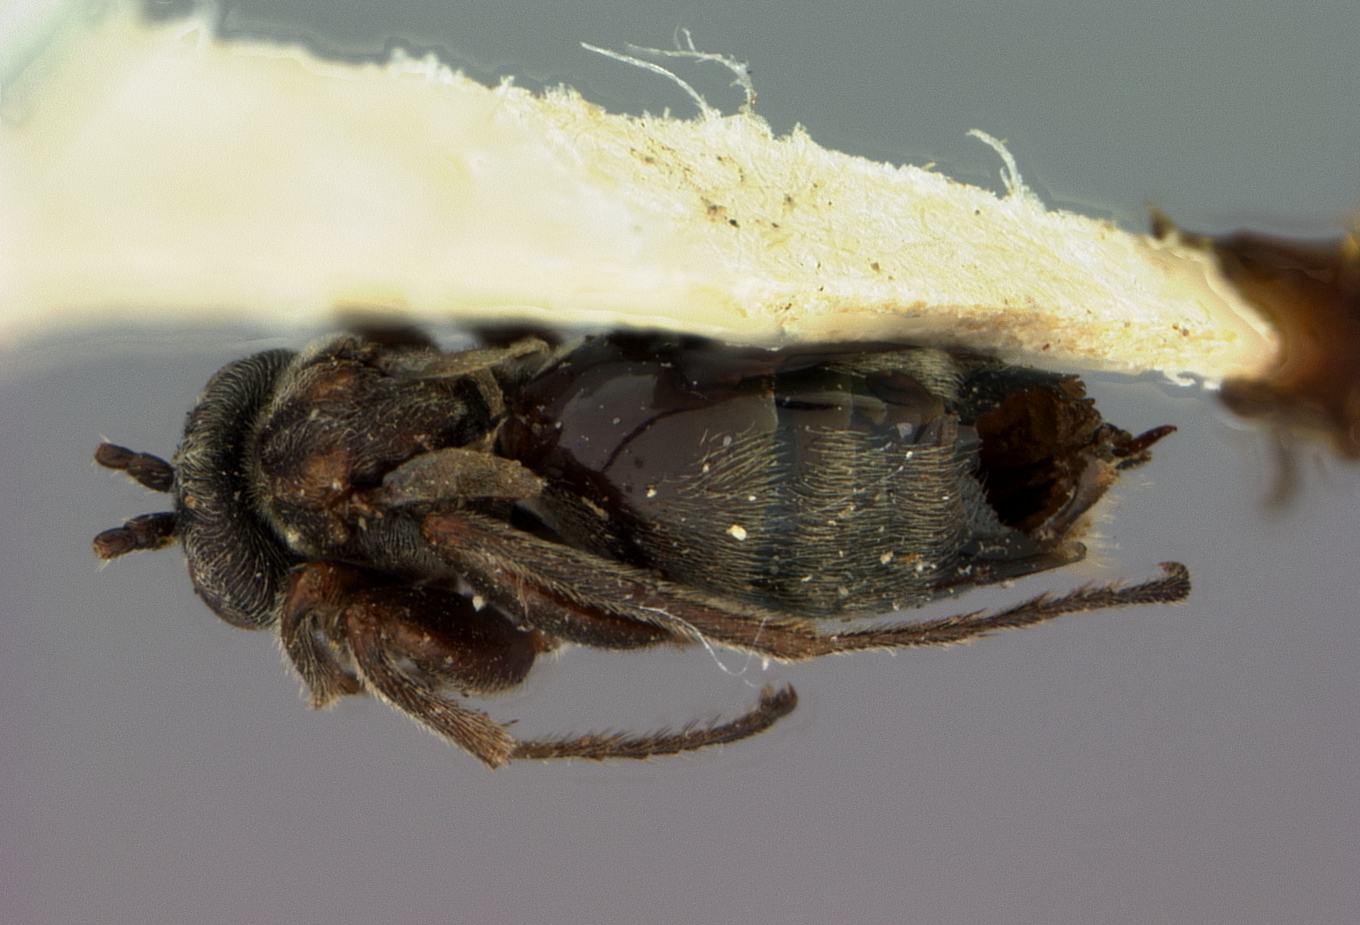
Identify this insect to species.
Acraspis macrocarpae
